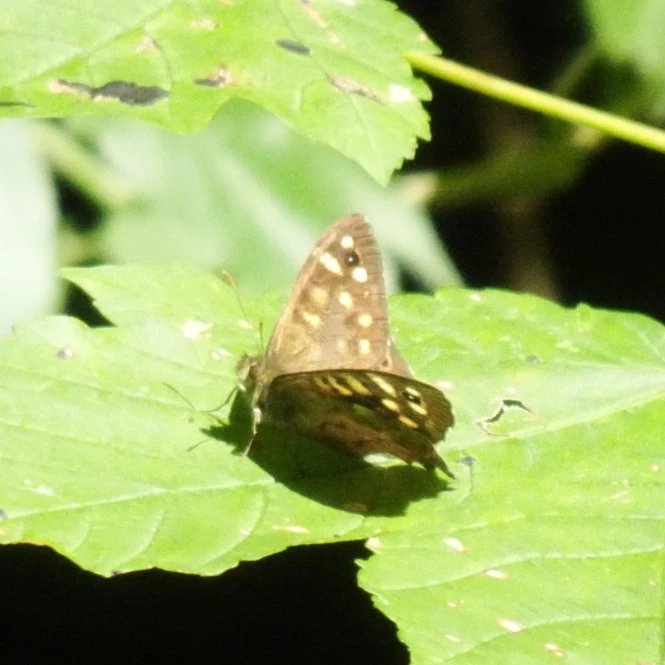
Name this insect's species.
Pararge aegeria
